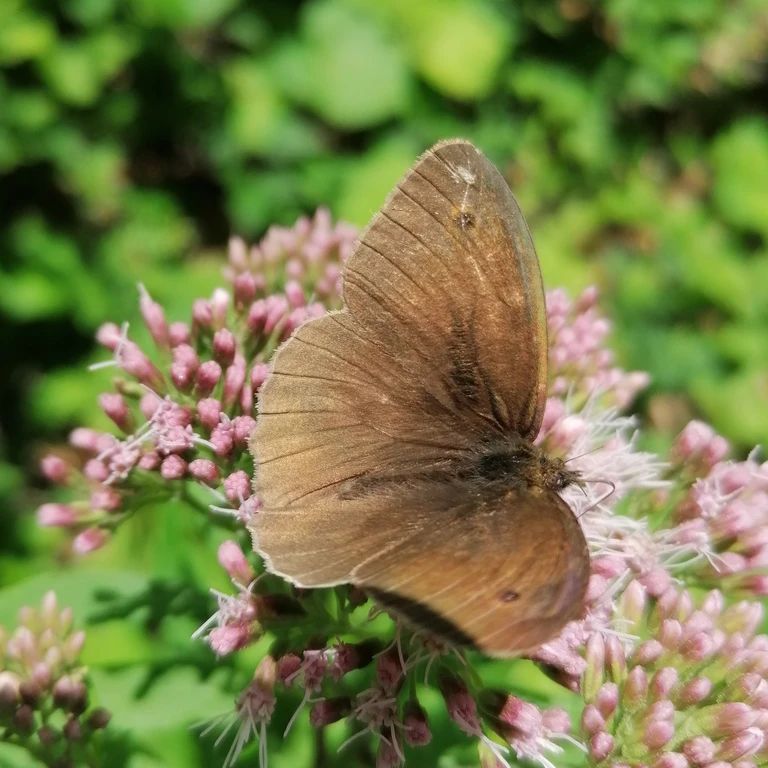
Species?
Maniola jurtina
